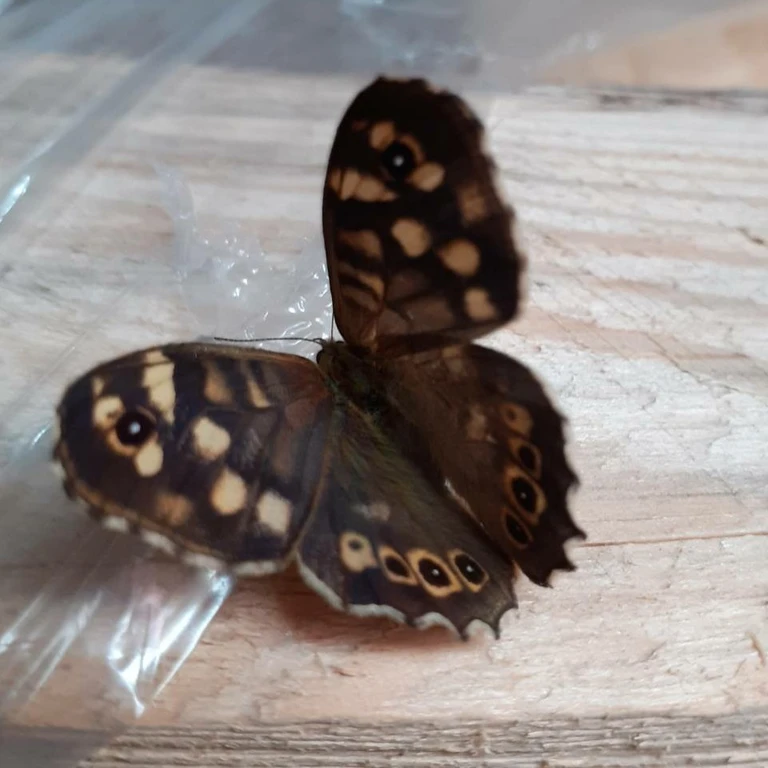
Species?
Pararge aegeria
